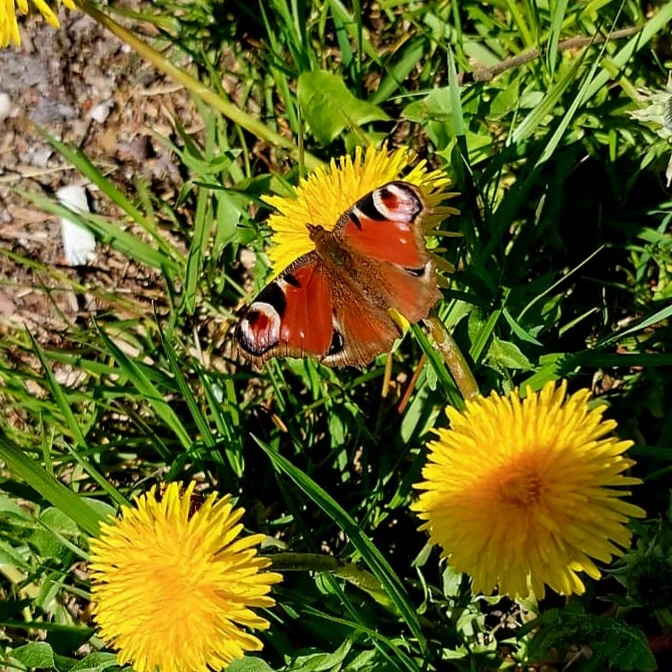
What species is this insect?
Aglais io
